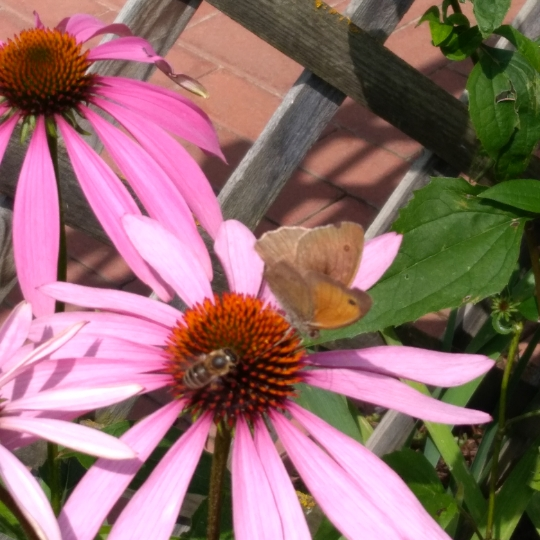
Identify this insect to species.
Maniola jurtina
